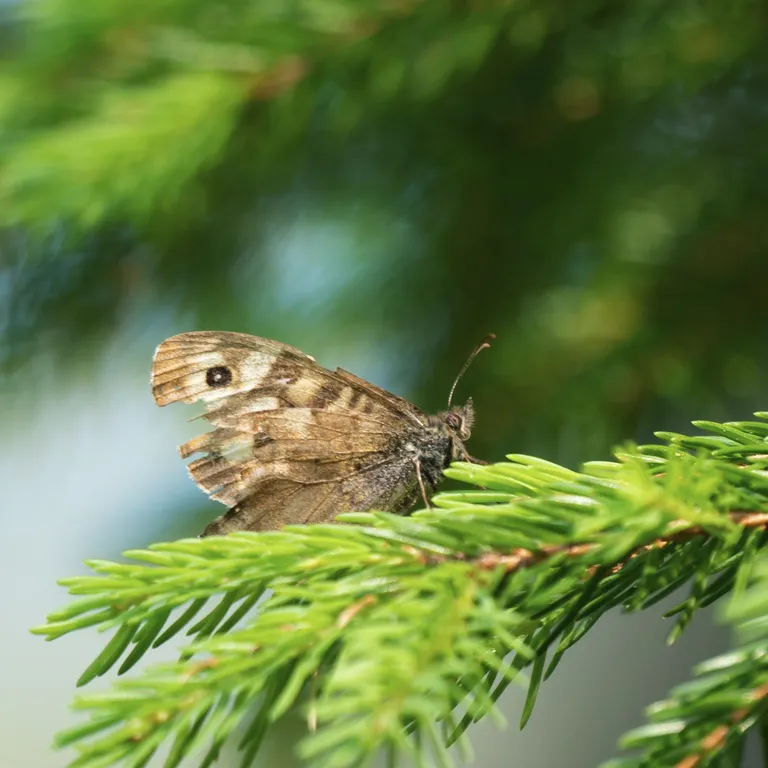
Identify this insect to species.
Pararge aegeria
